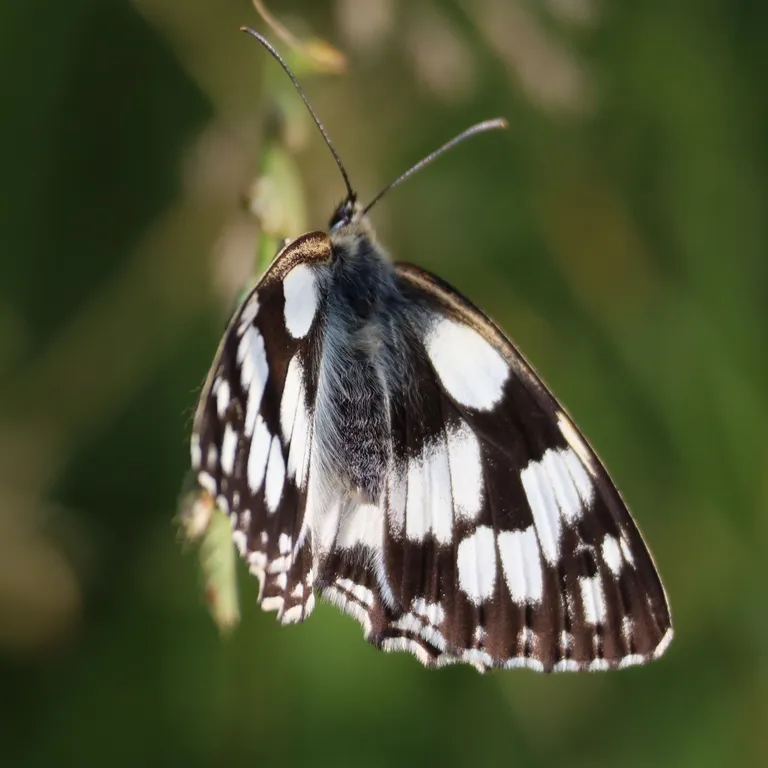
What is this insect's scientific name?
Melanargia galathea
